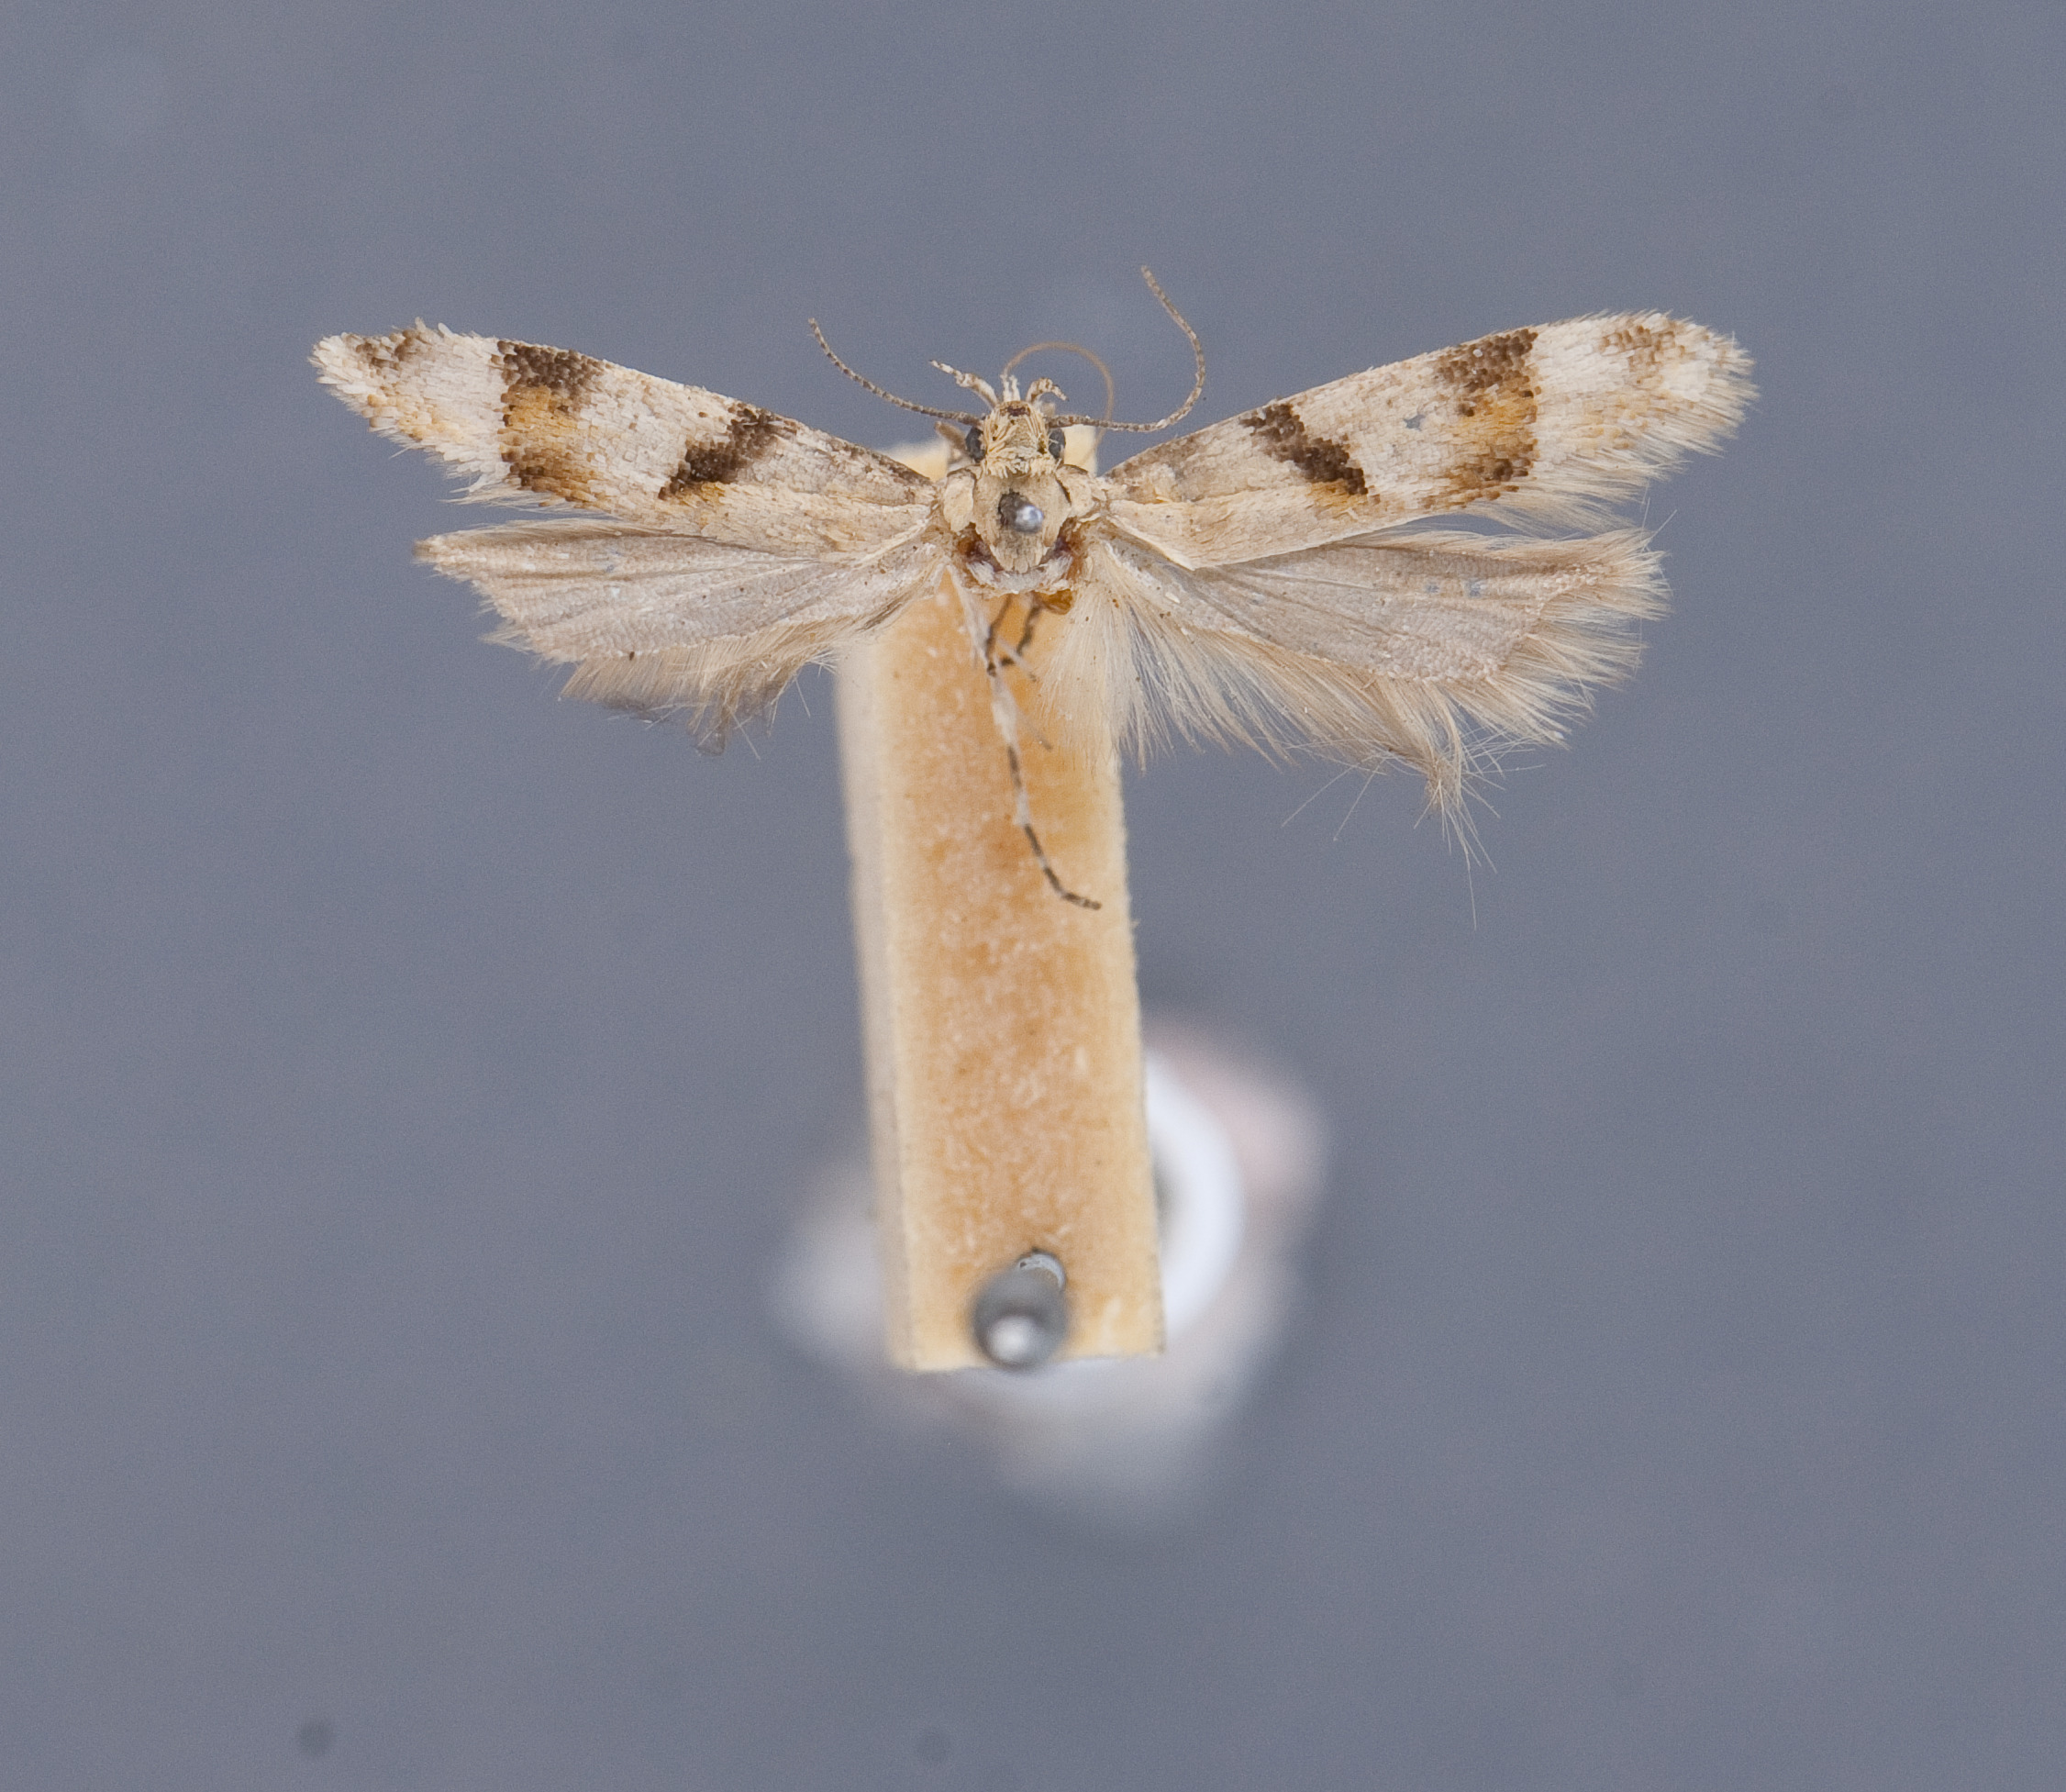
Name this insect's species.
Aristotelia bifasciella
